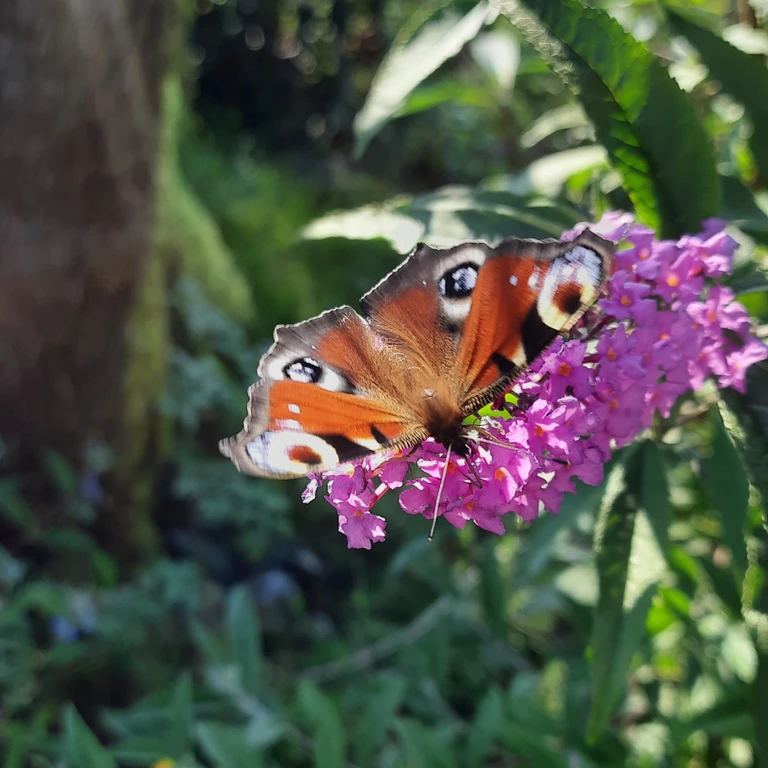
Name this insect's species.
Aglais io
